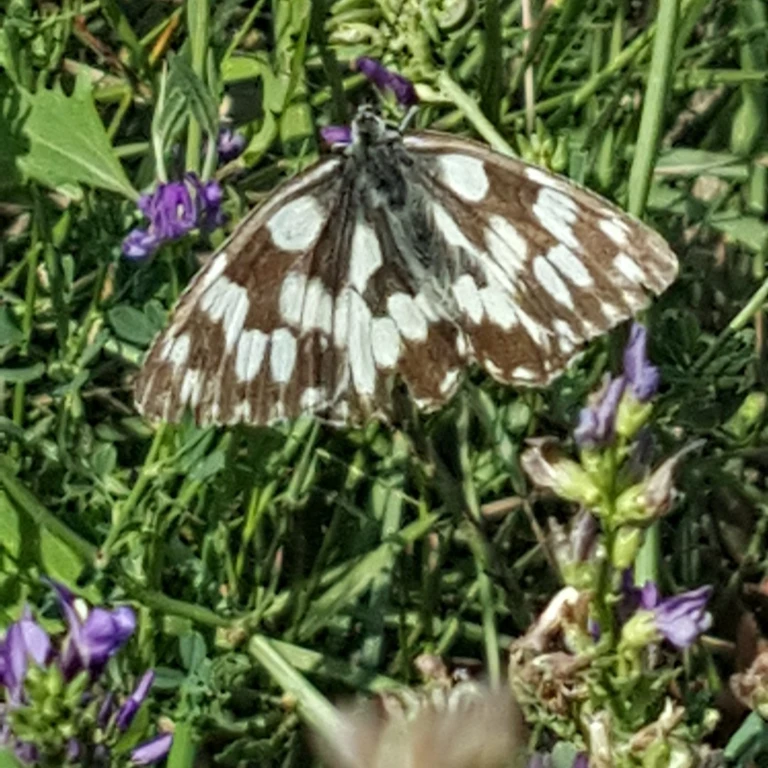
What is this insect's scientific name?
Melanargia galathea
